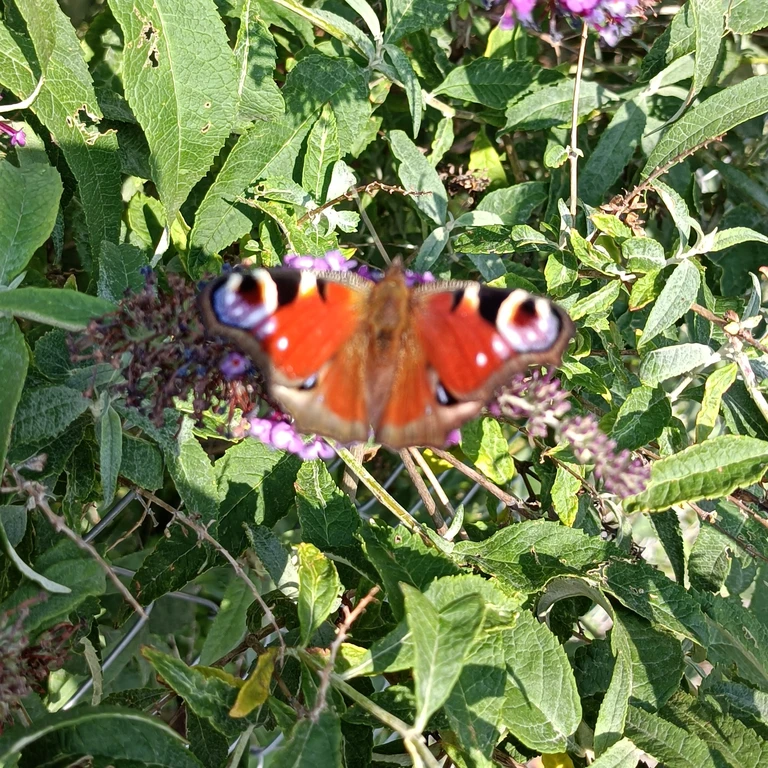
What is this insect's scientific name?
Aglais io
